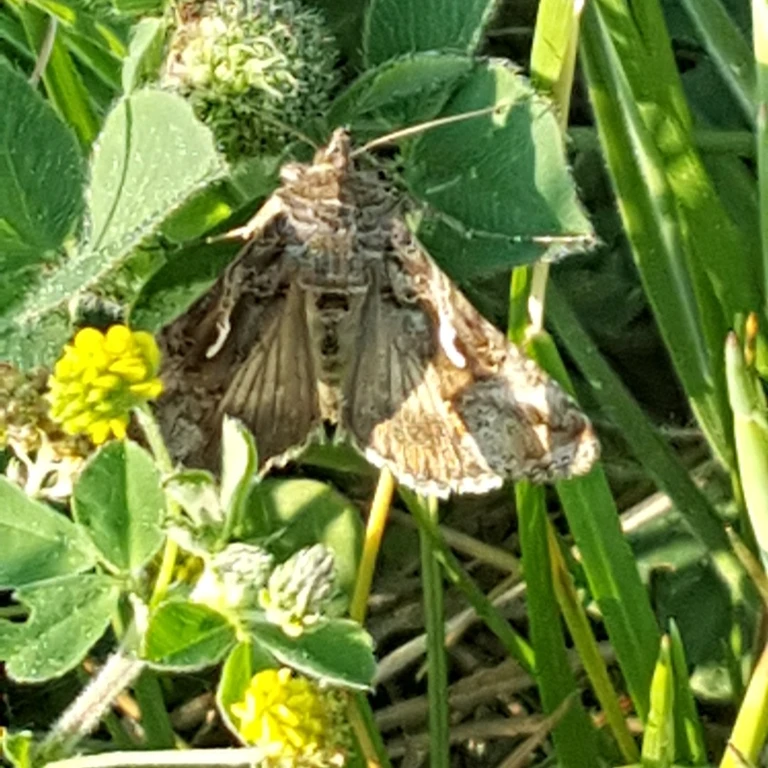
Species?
Autographa gamma
